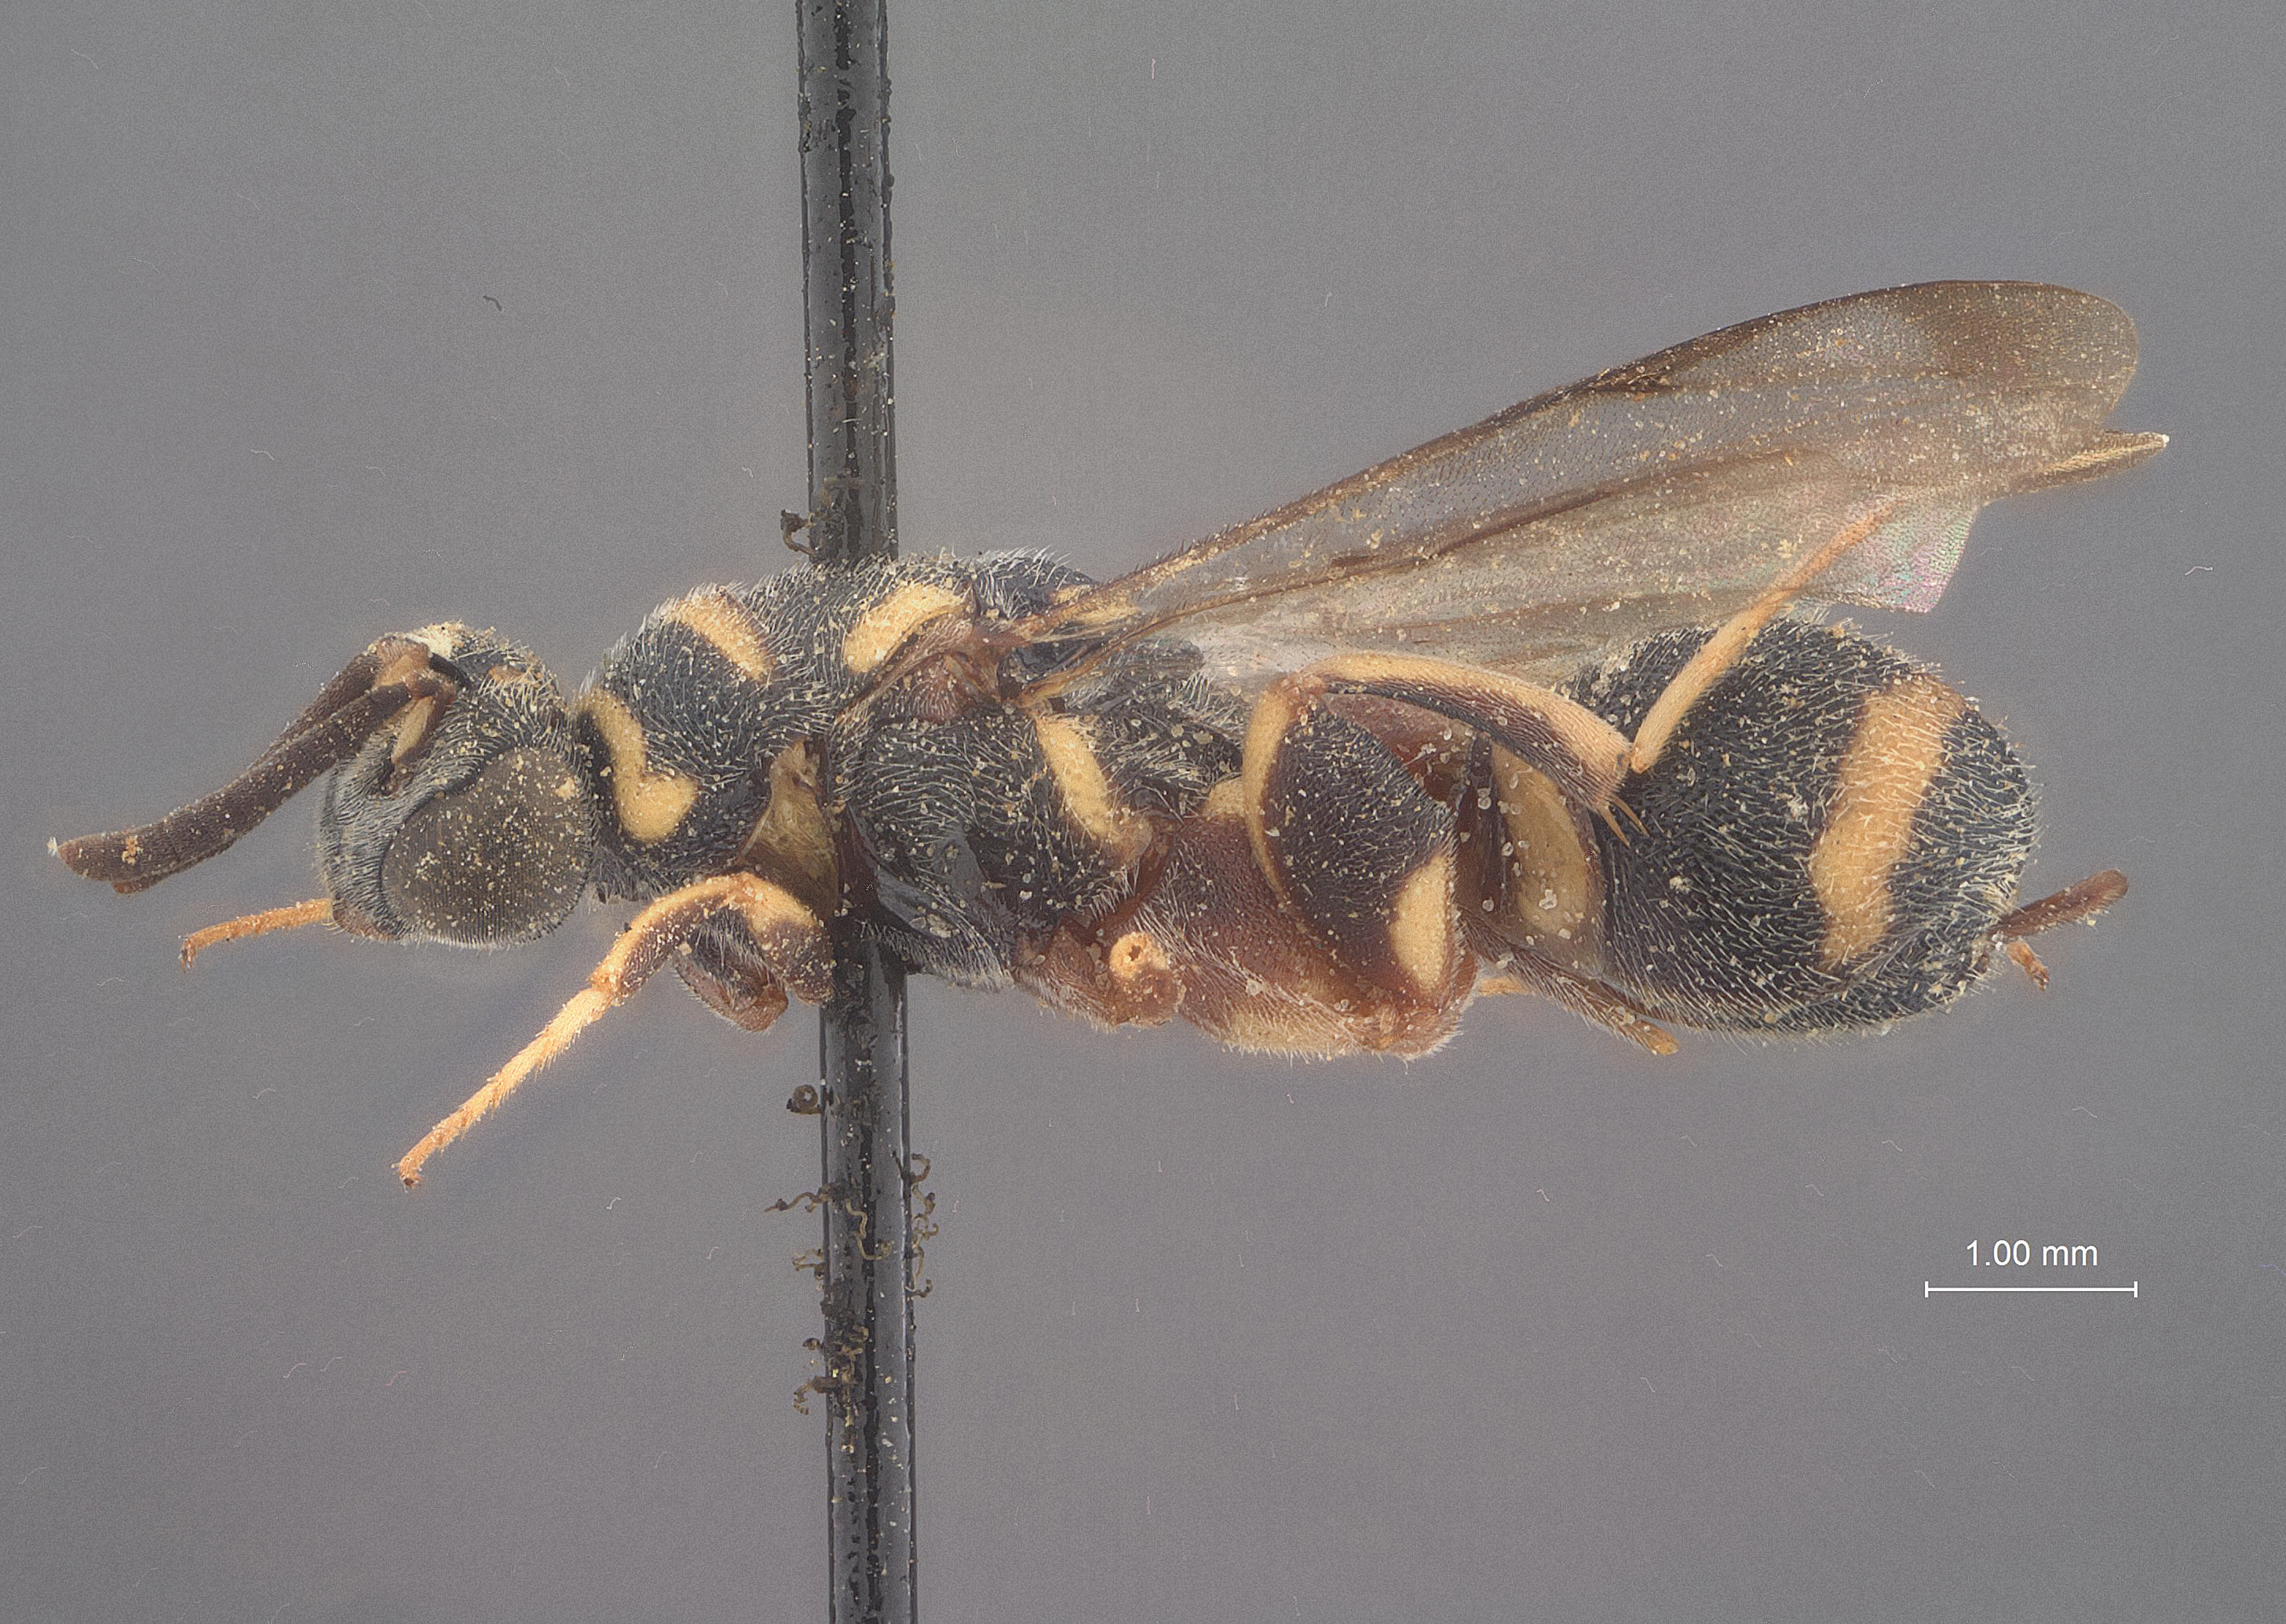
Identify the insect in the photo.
Epexoclaenoides pyriformis
